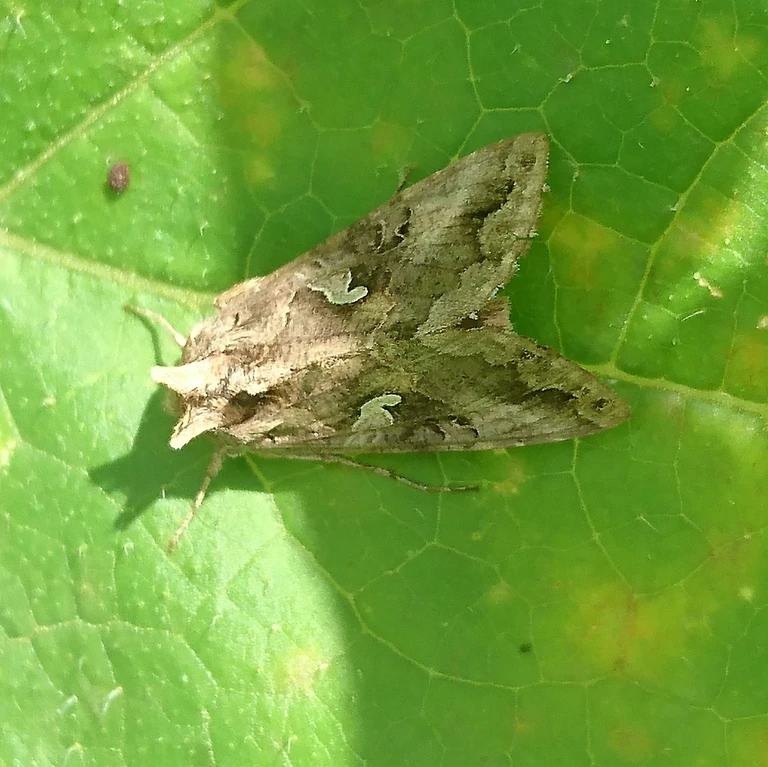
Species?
Autographa gamma
